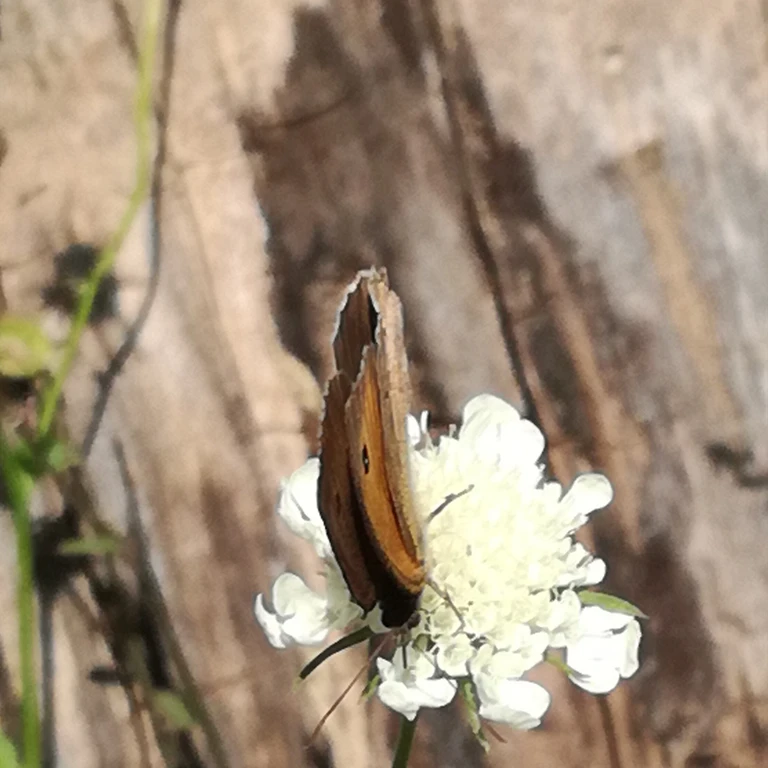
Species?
Maniola jurtina
